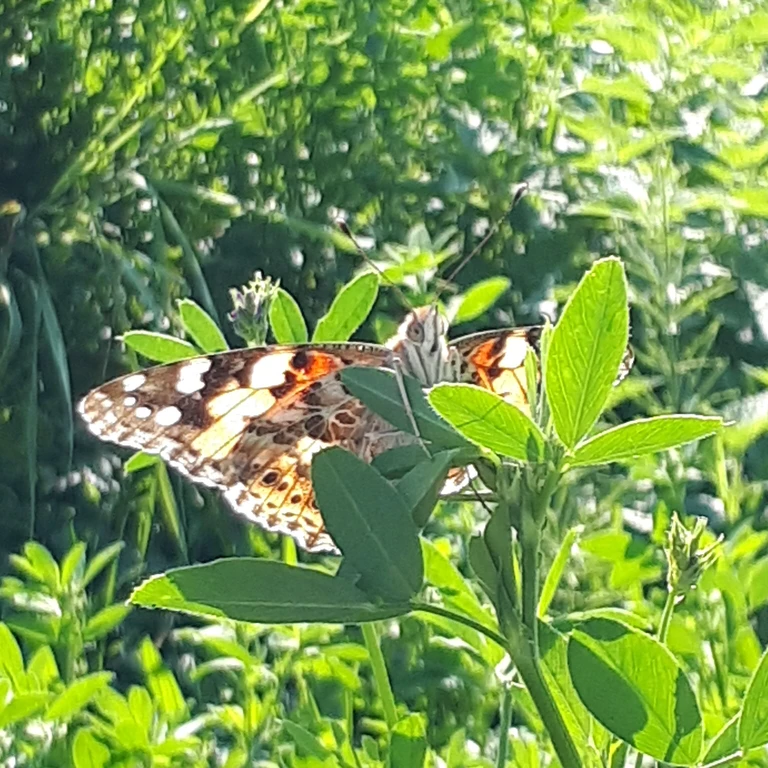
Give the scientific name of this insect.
Vanessa cardui
